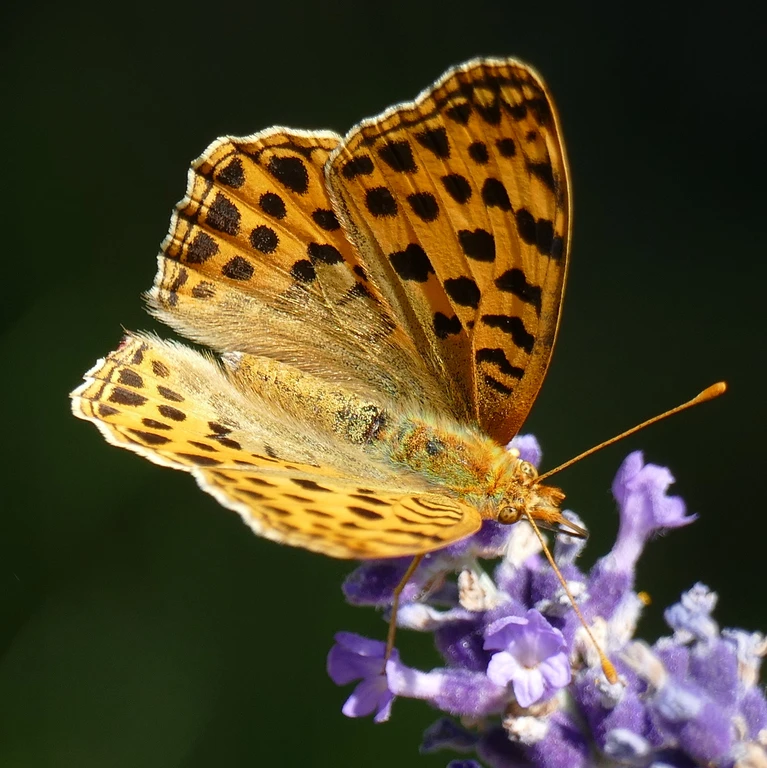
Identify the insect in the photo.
Issoria lathonia
